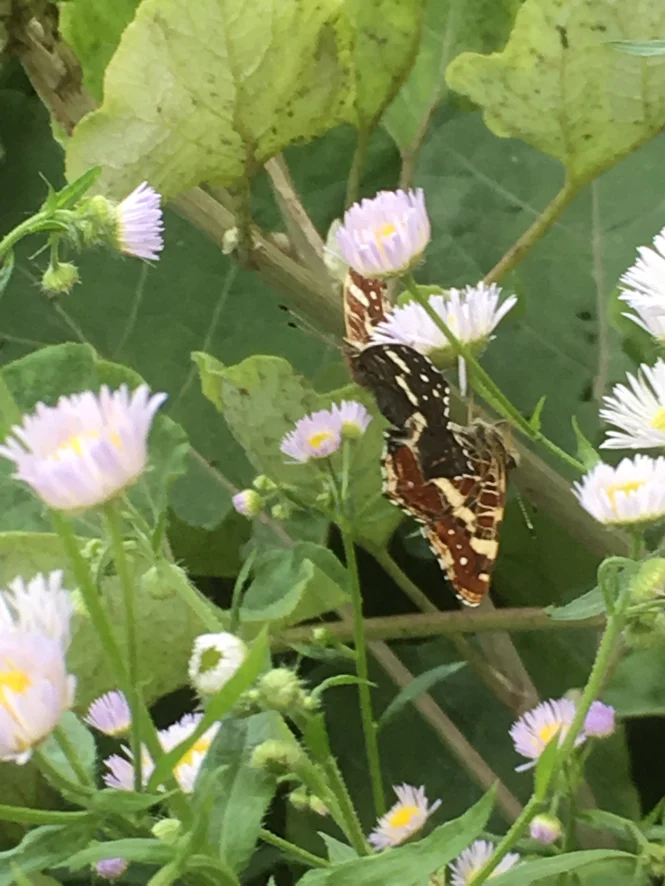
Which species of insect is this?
Araschnia levana
